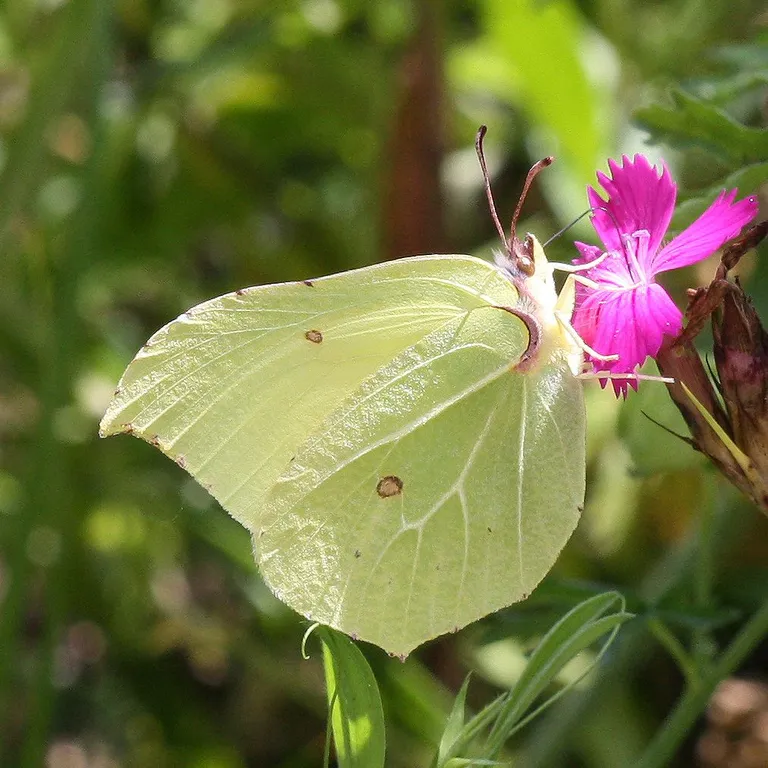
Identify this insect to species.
Gonepteryx rhamni
